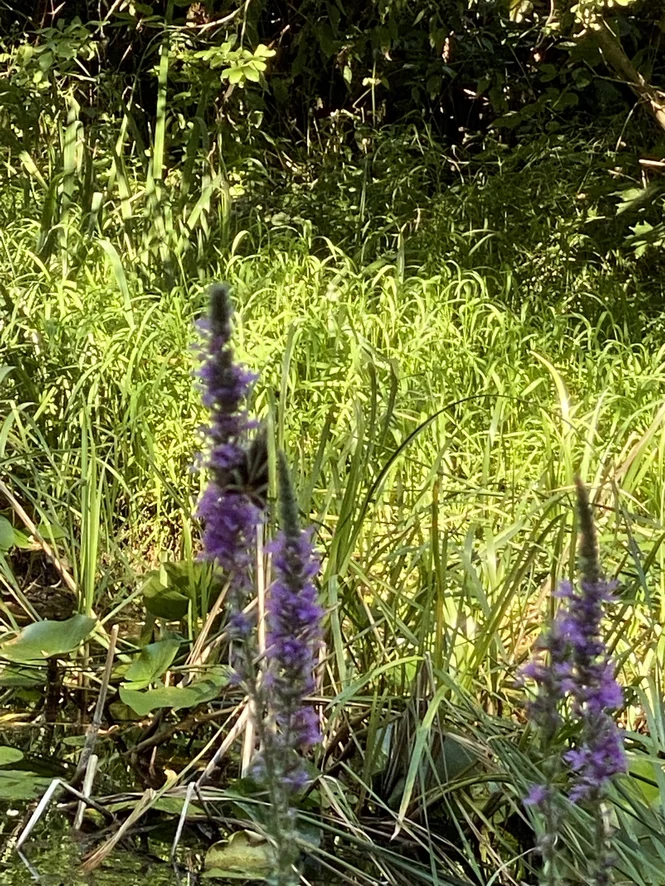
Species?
Euplagia quadripunctaria
